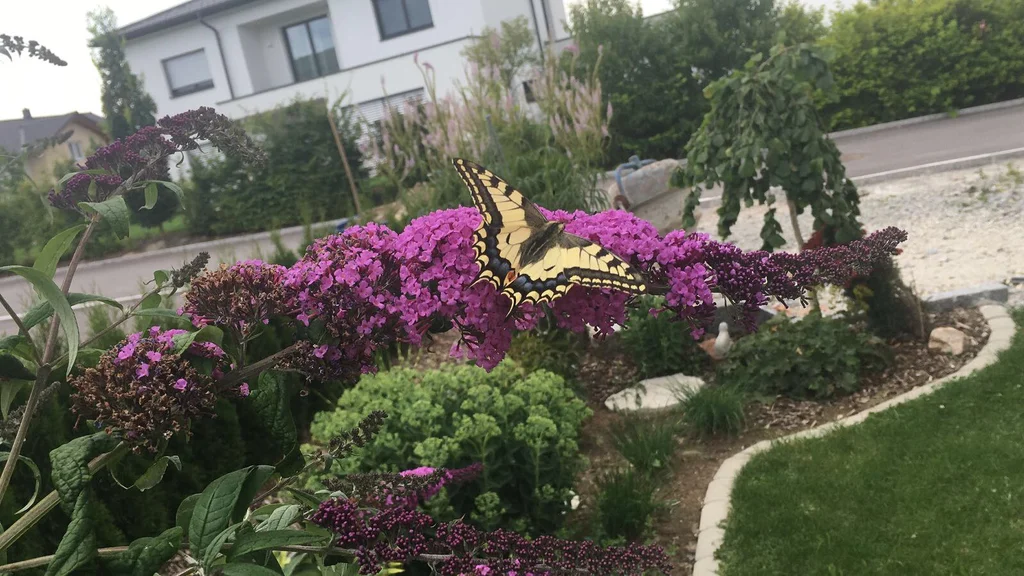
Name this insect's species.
Papilio machaon
